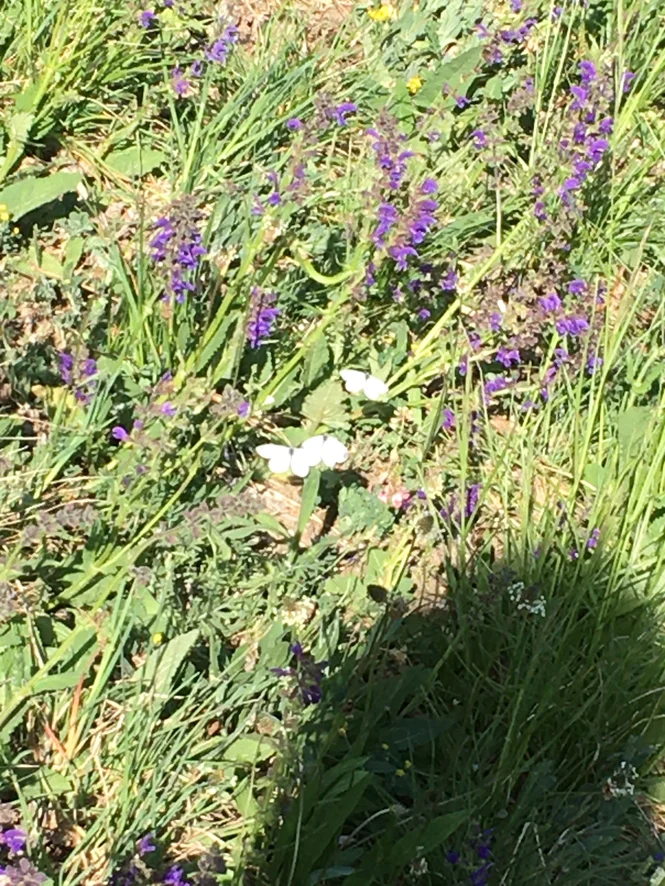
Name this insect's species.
Leptidea sinapis/juvernica
